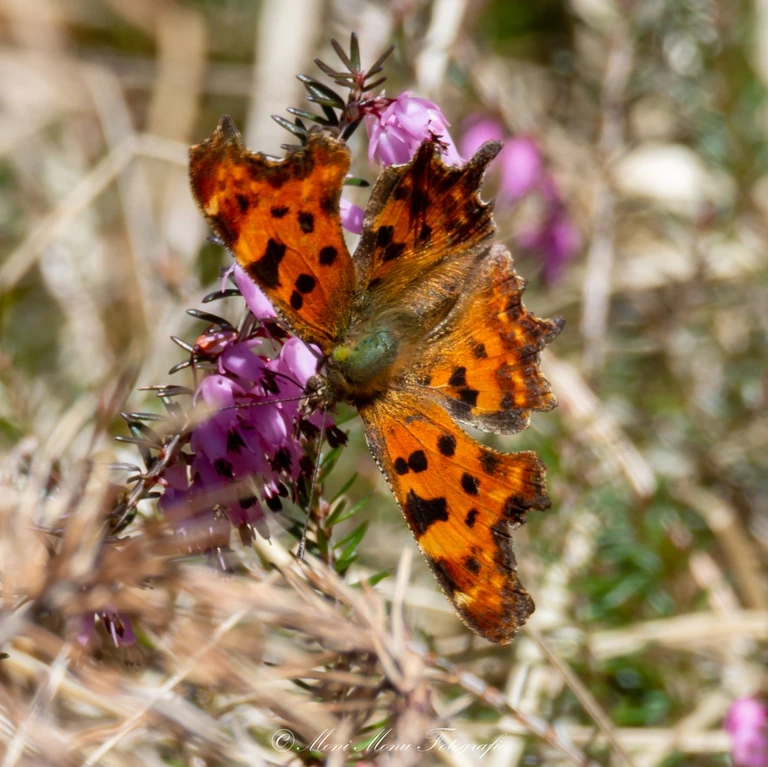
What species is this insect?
Polygonia c-album
